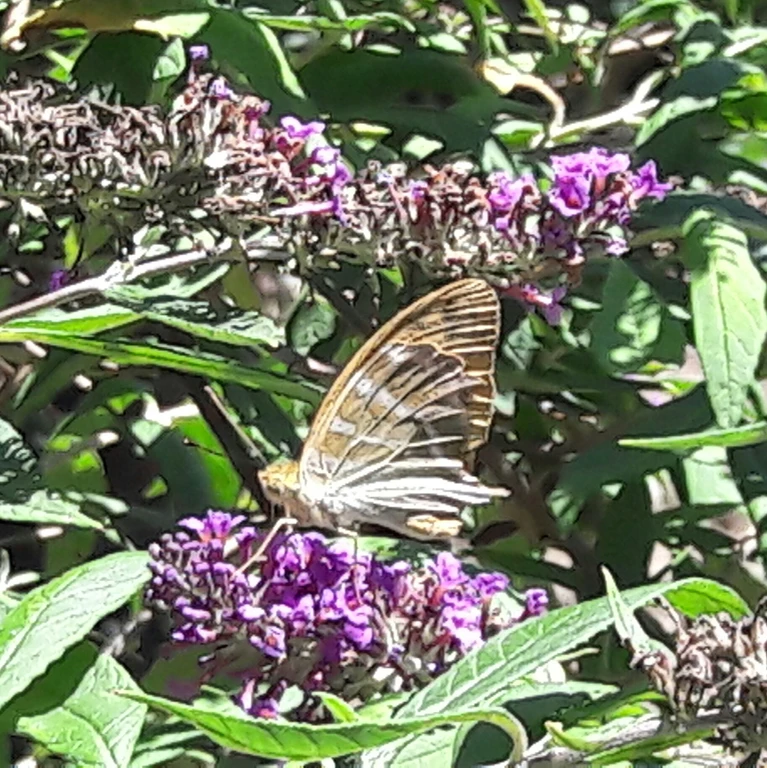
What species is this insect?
Argynnis paphia
